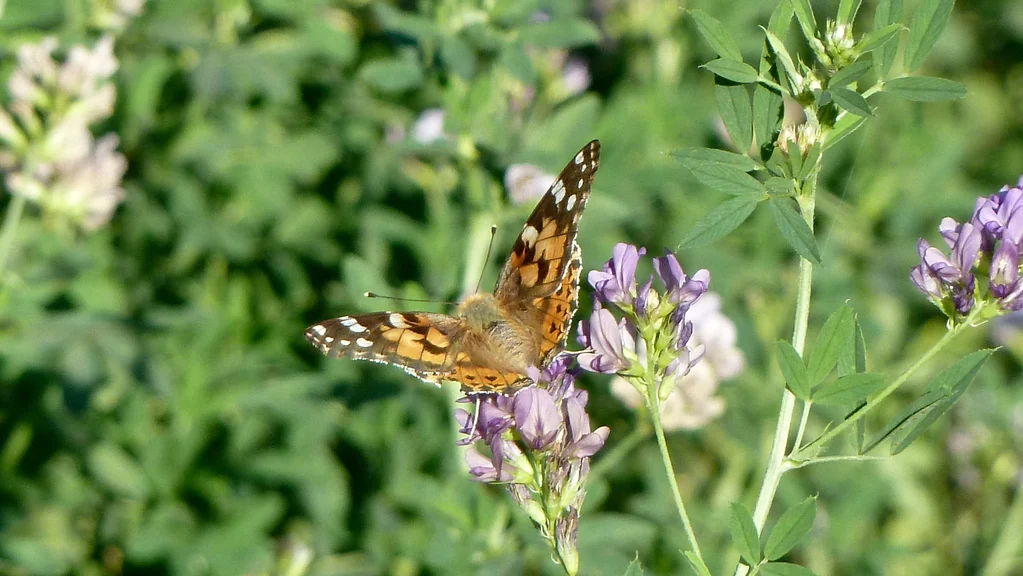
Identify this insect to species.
Vanessa cardui
